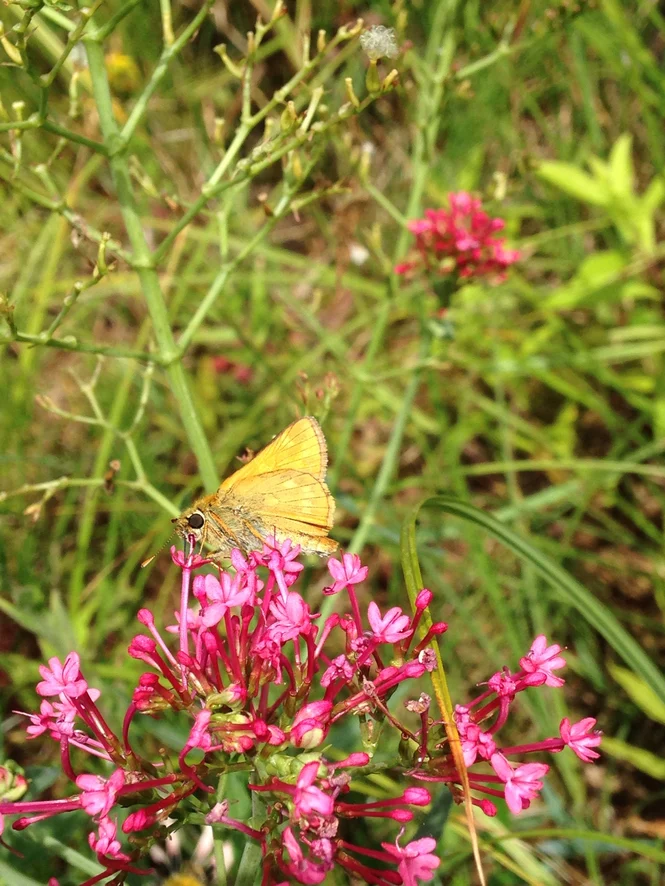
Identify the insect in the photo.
Ochlodes sylvanus (also Ochlodes venata)
